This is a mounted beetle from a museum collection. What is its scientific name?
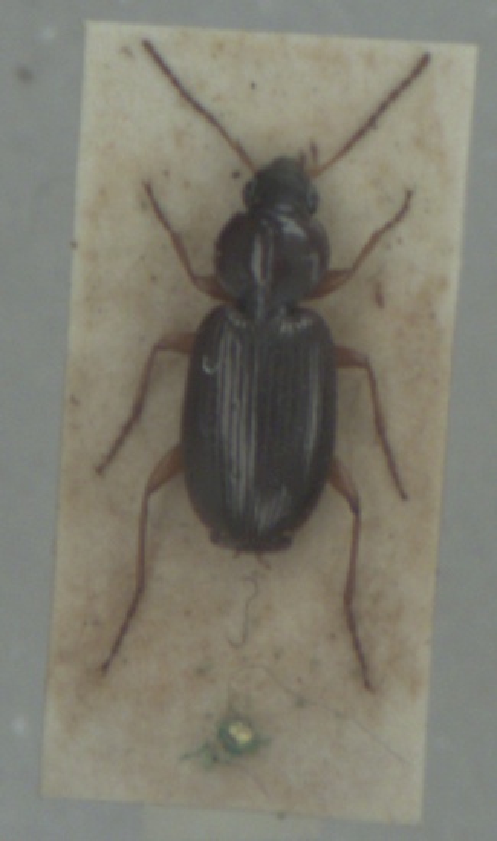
Olisthopus rotundatus
